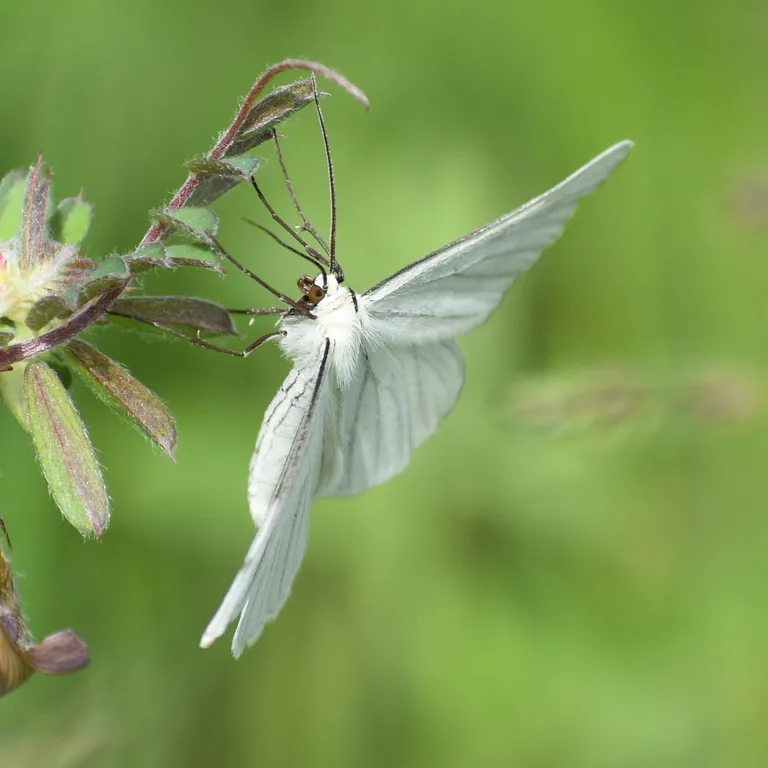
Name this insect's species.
Siona lineata
